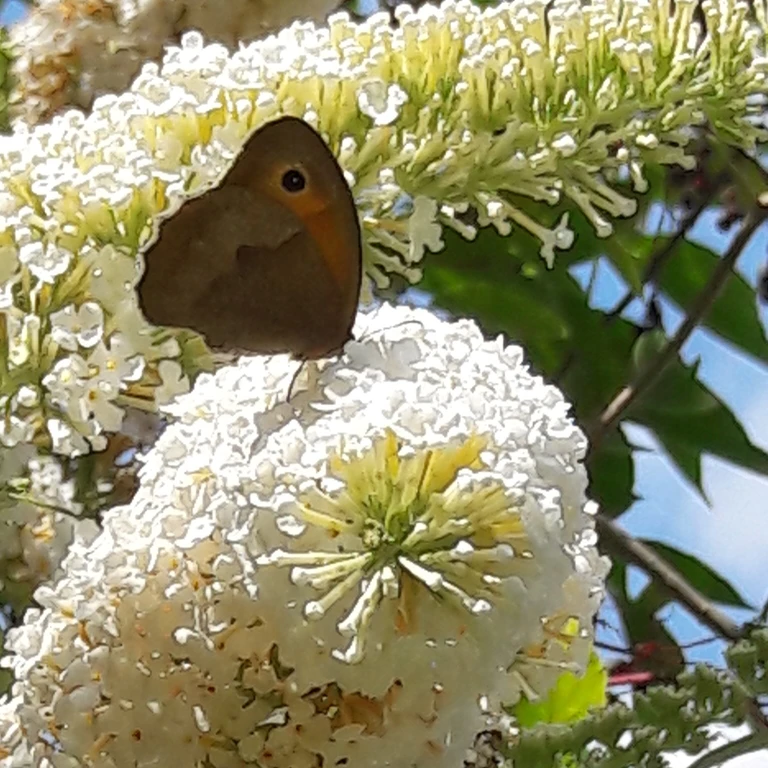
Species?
Maniola jurtina
